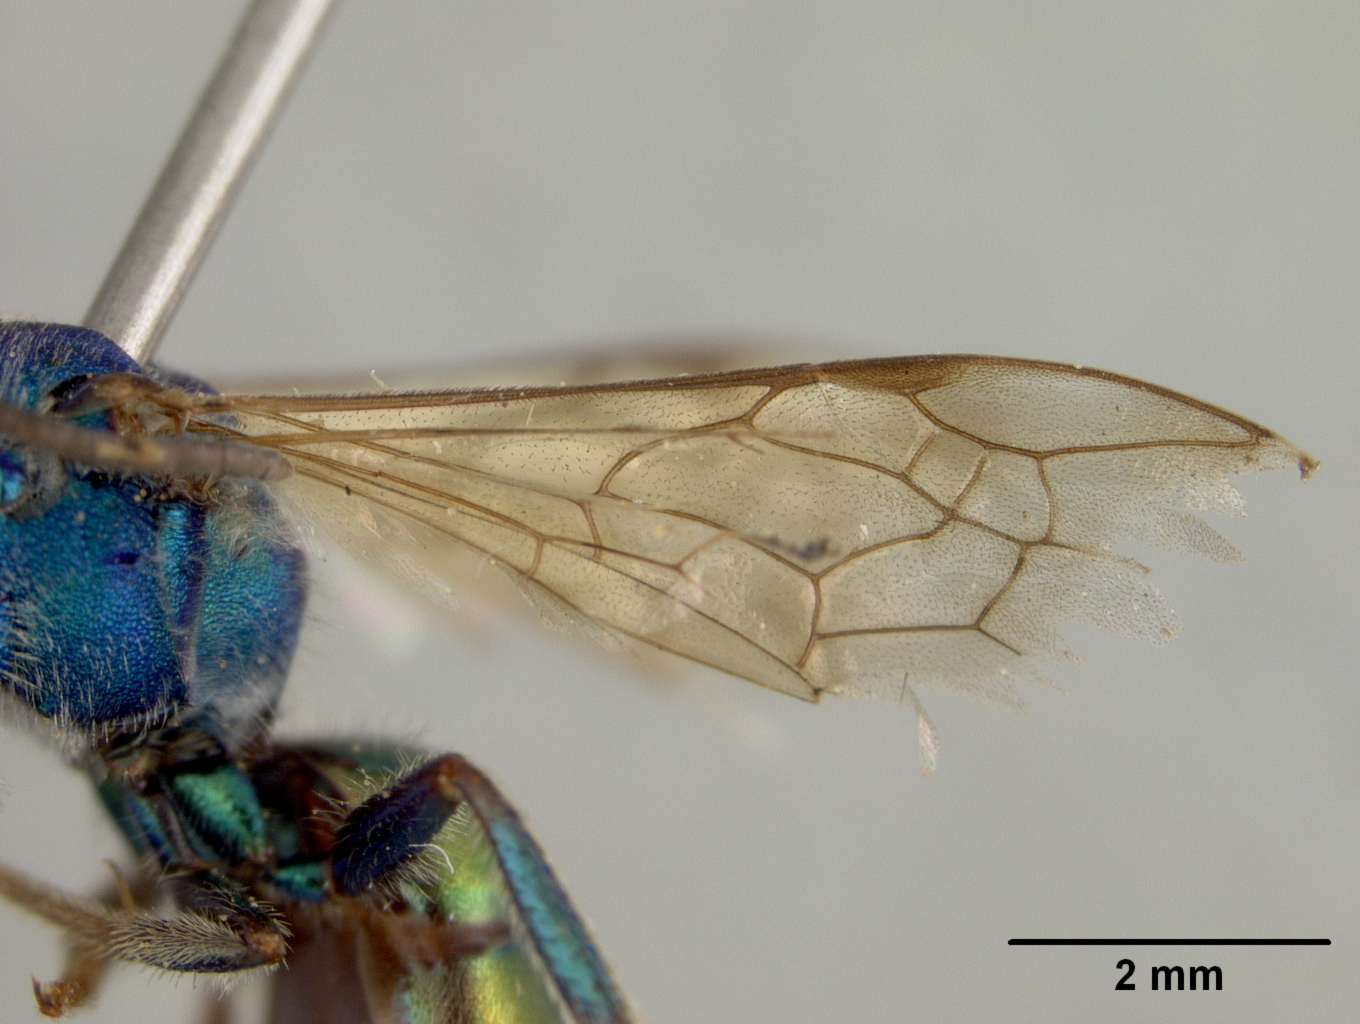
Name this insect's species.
Augochlora amatitlana
